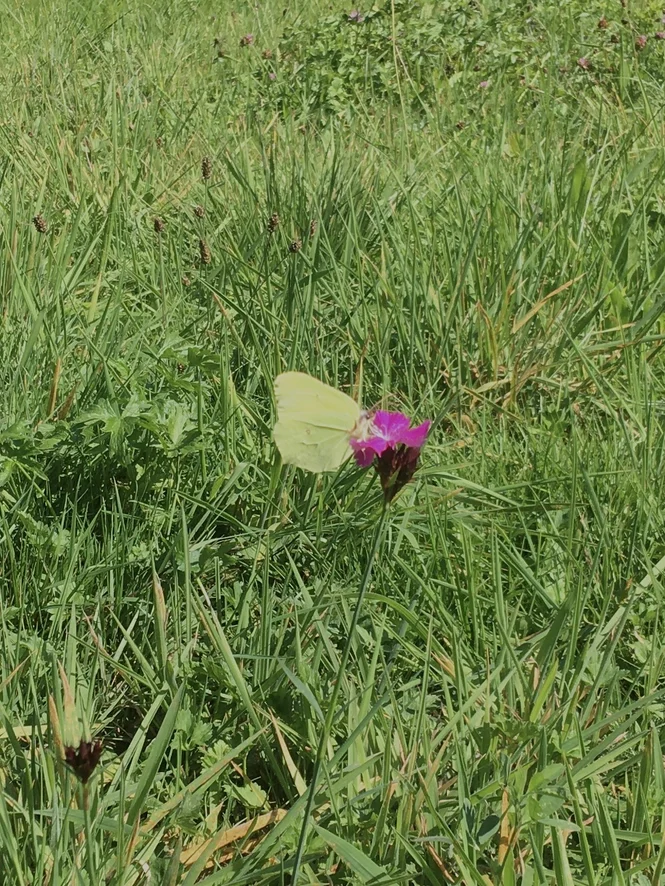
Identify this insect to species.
Gonepteryx rhamni
